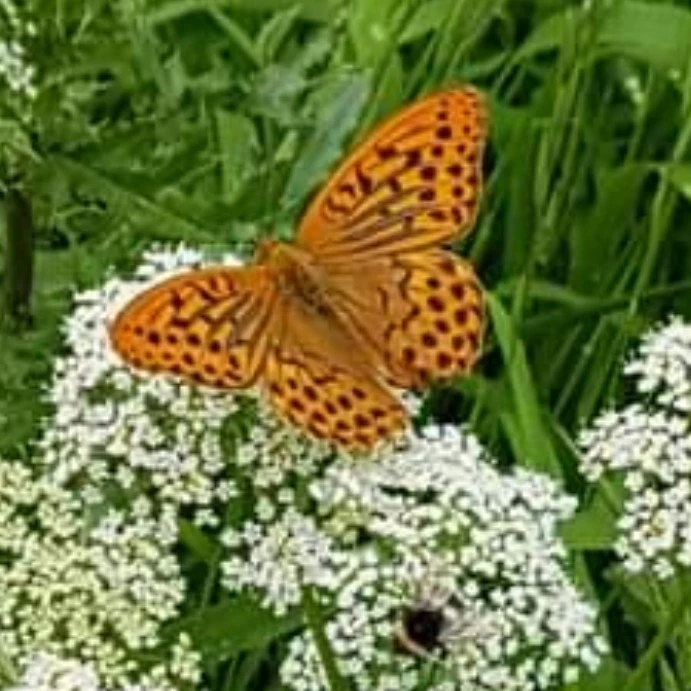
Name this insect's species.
Argynnis paphia
